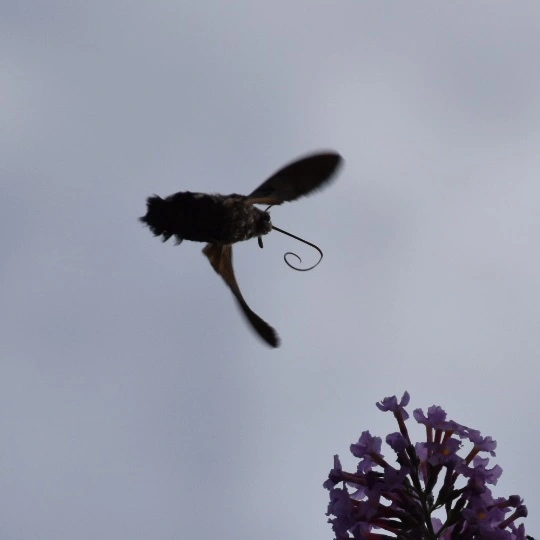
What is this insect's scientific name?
Macroglossum stellatarum
